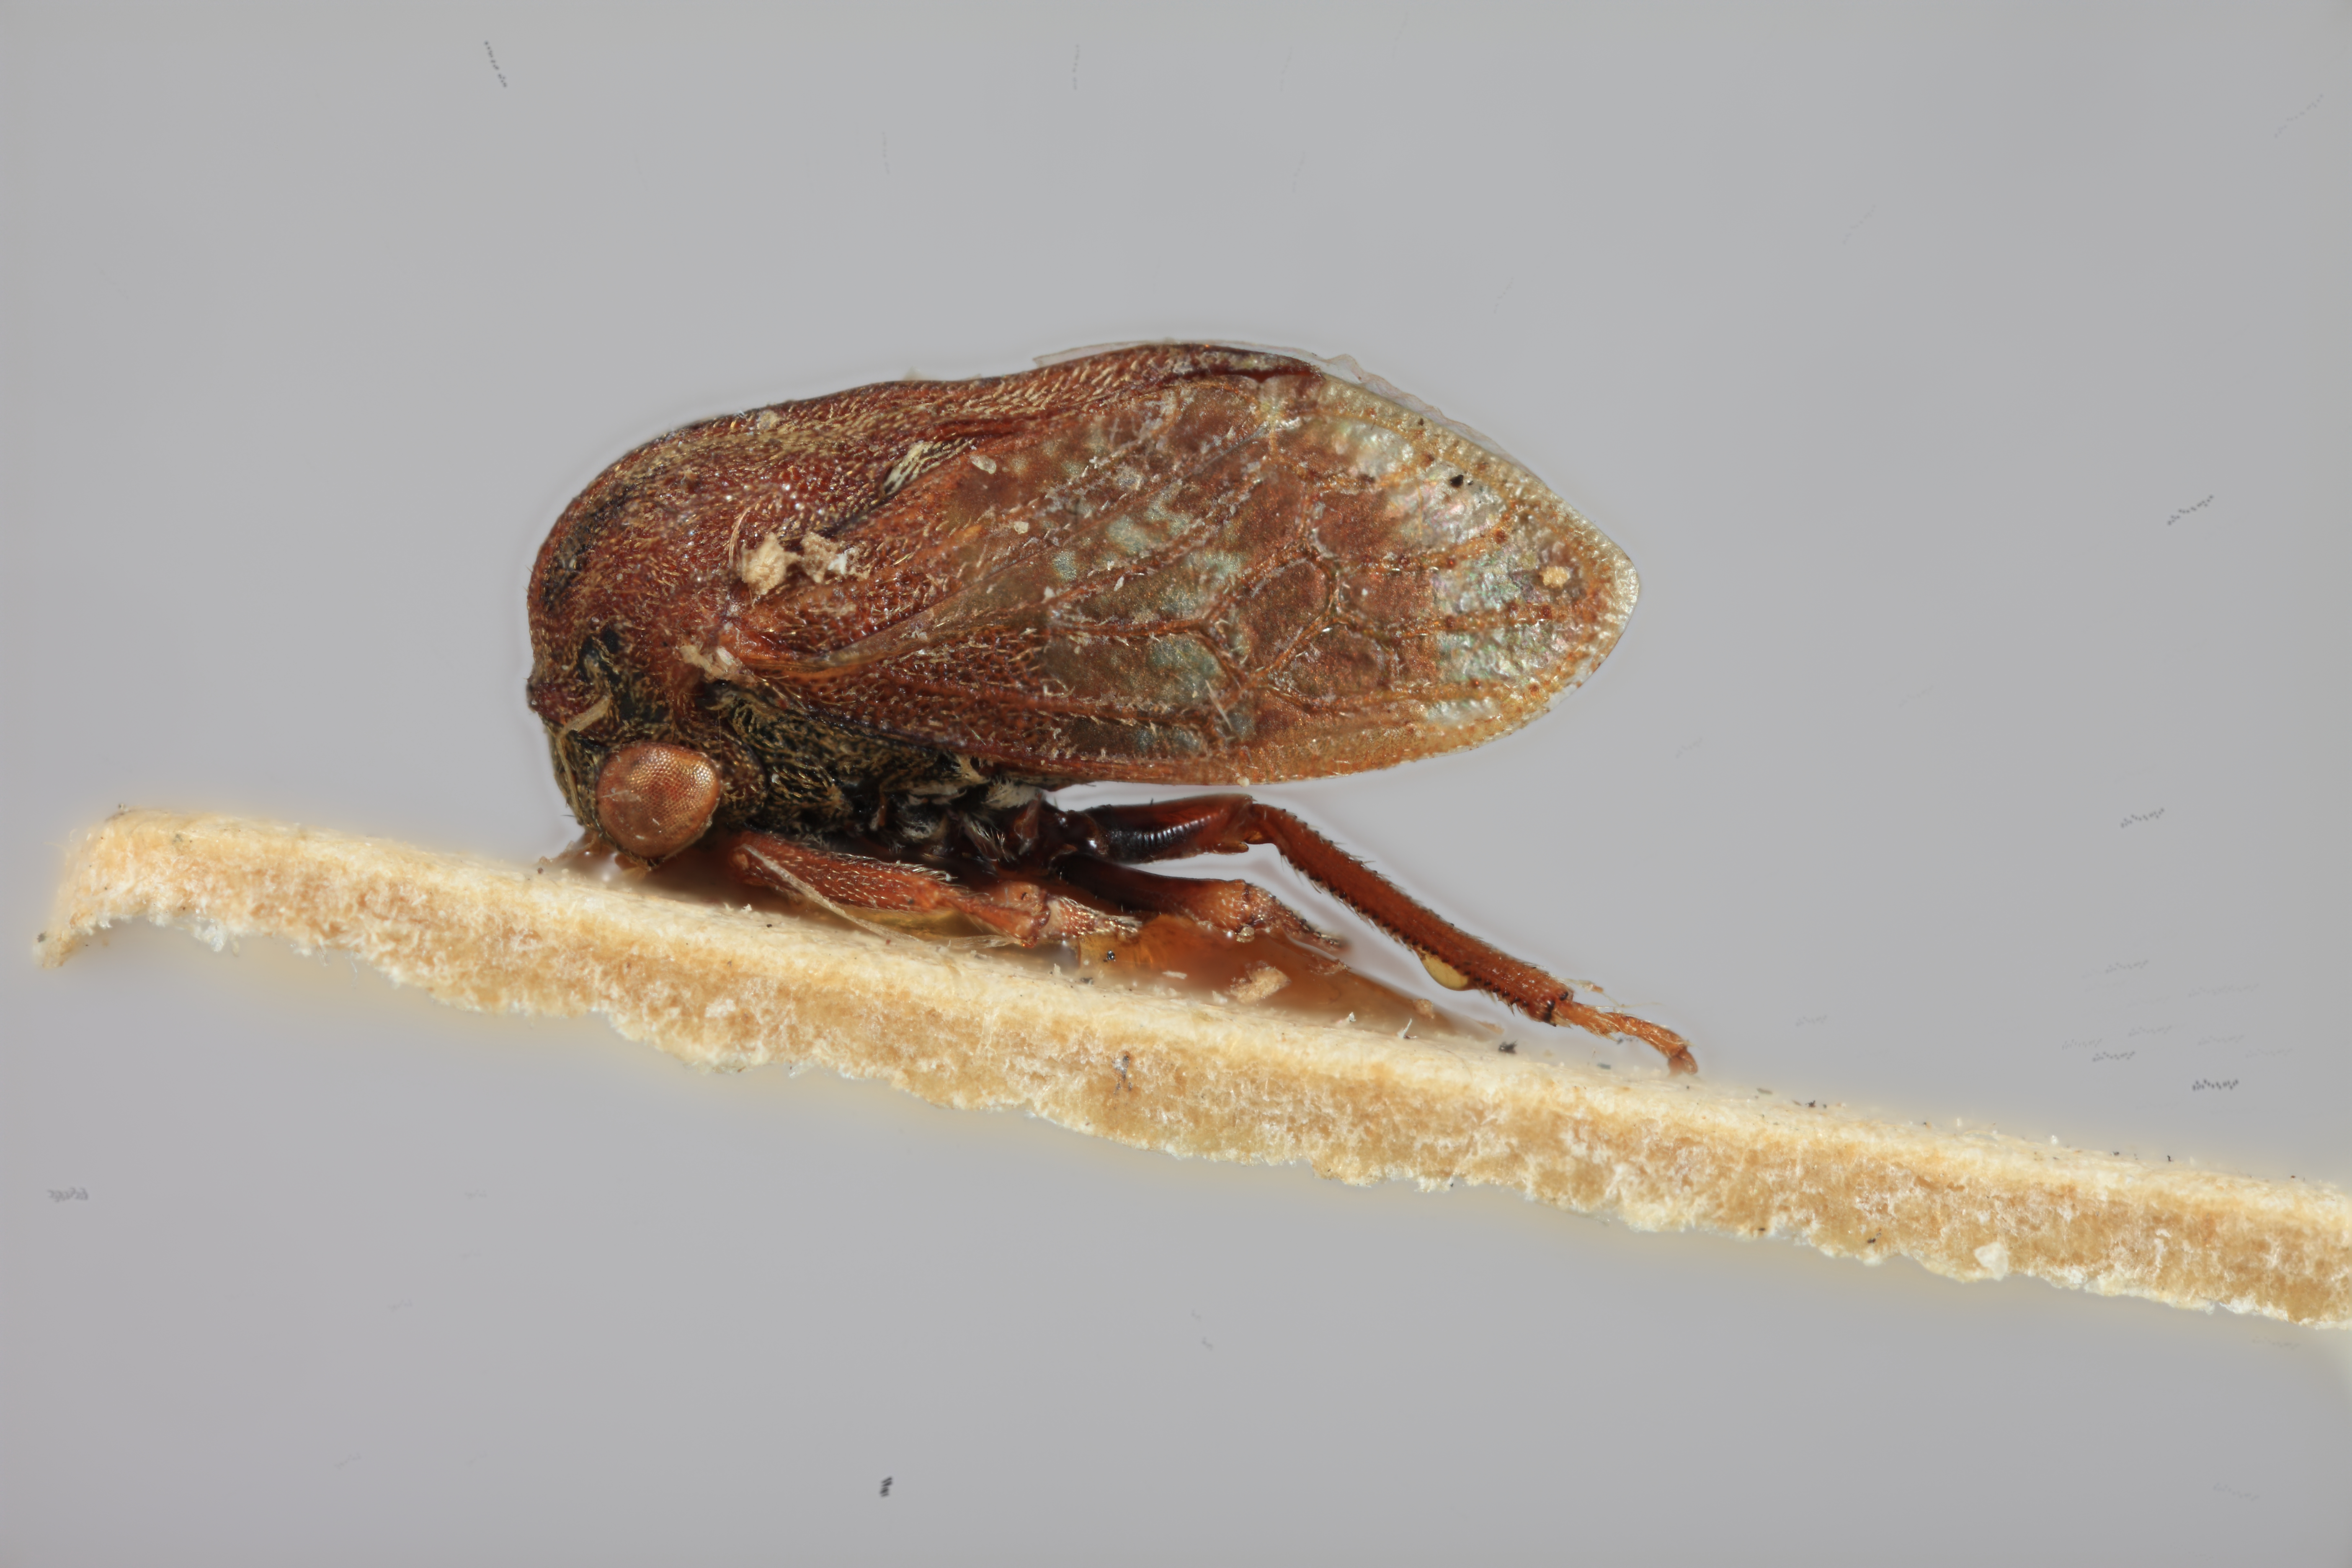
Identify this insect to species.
Gargara fasceifrontis
